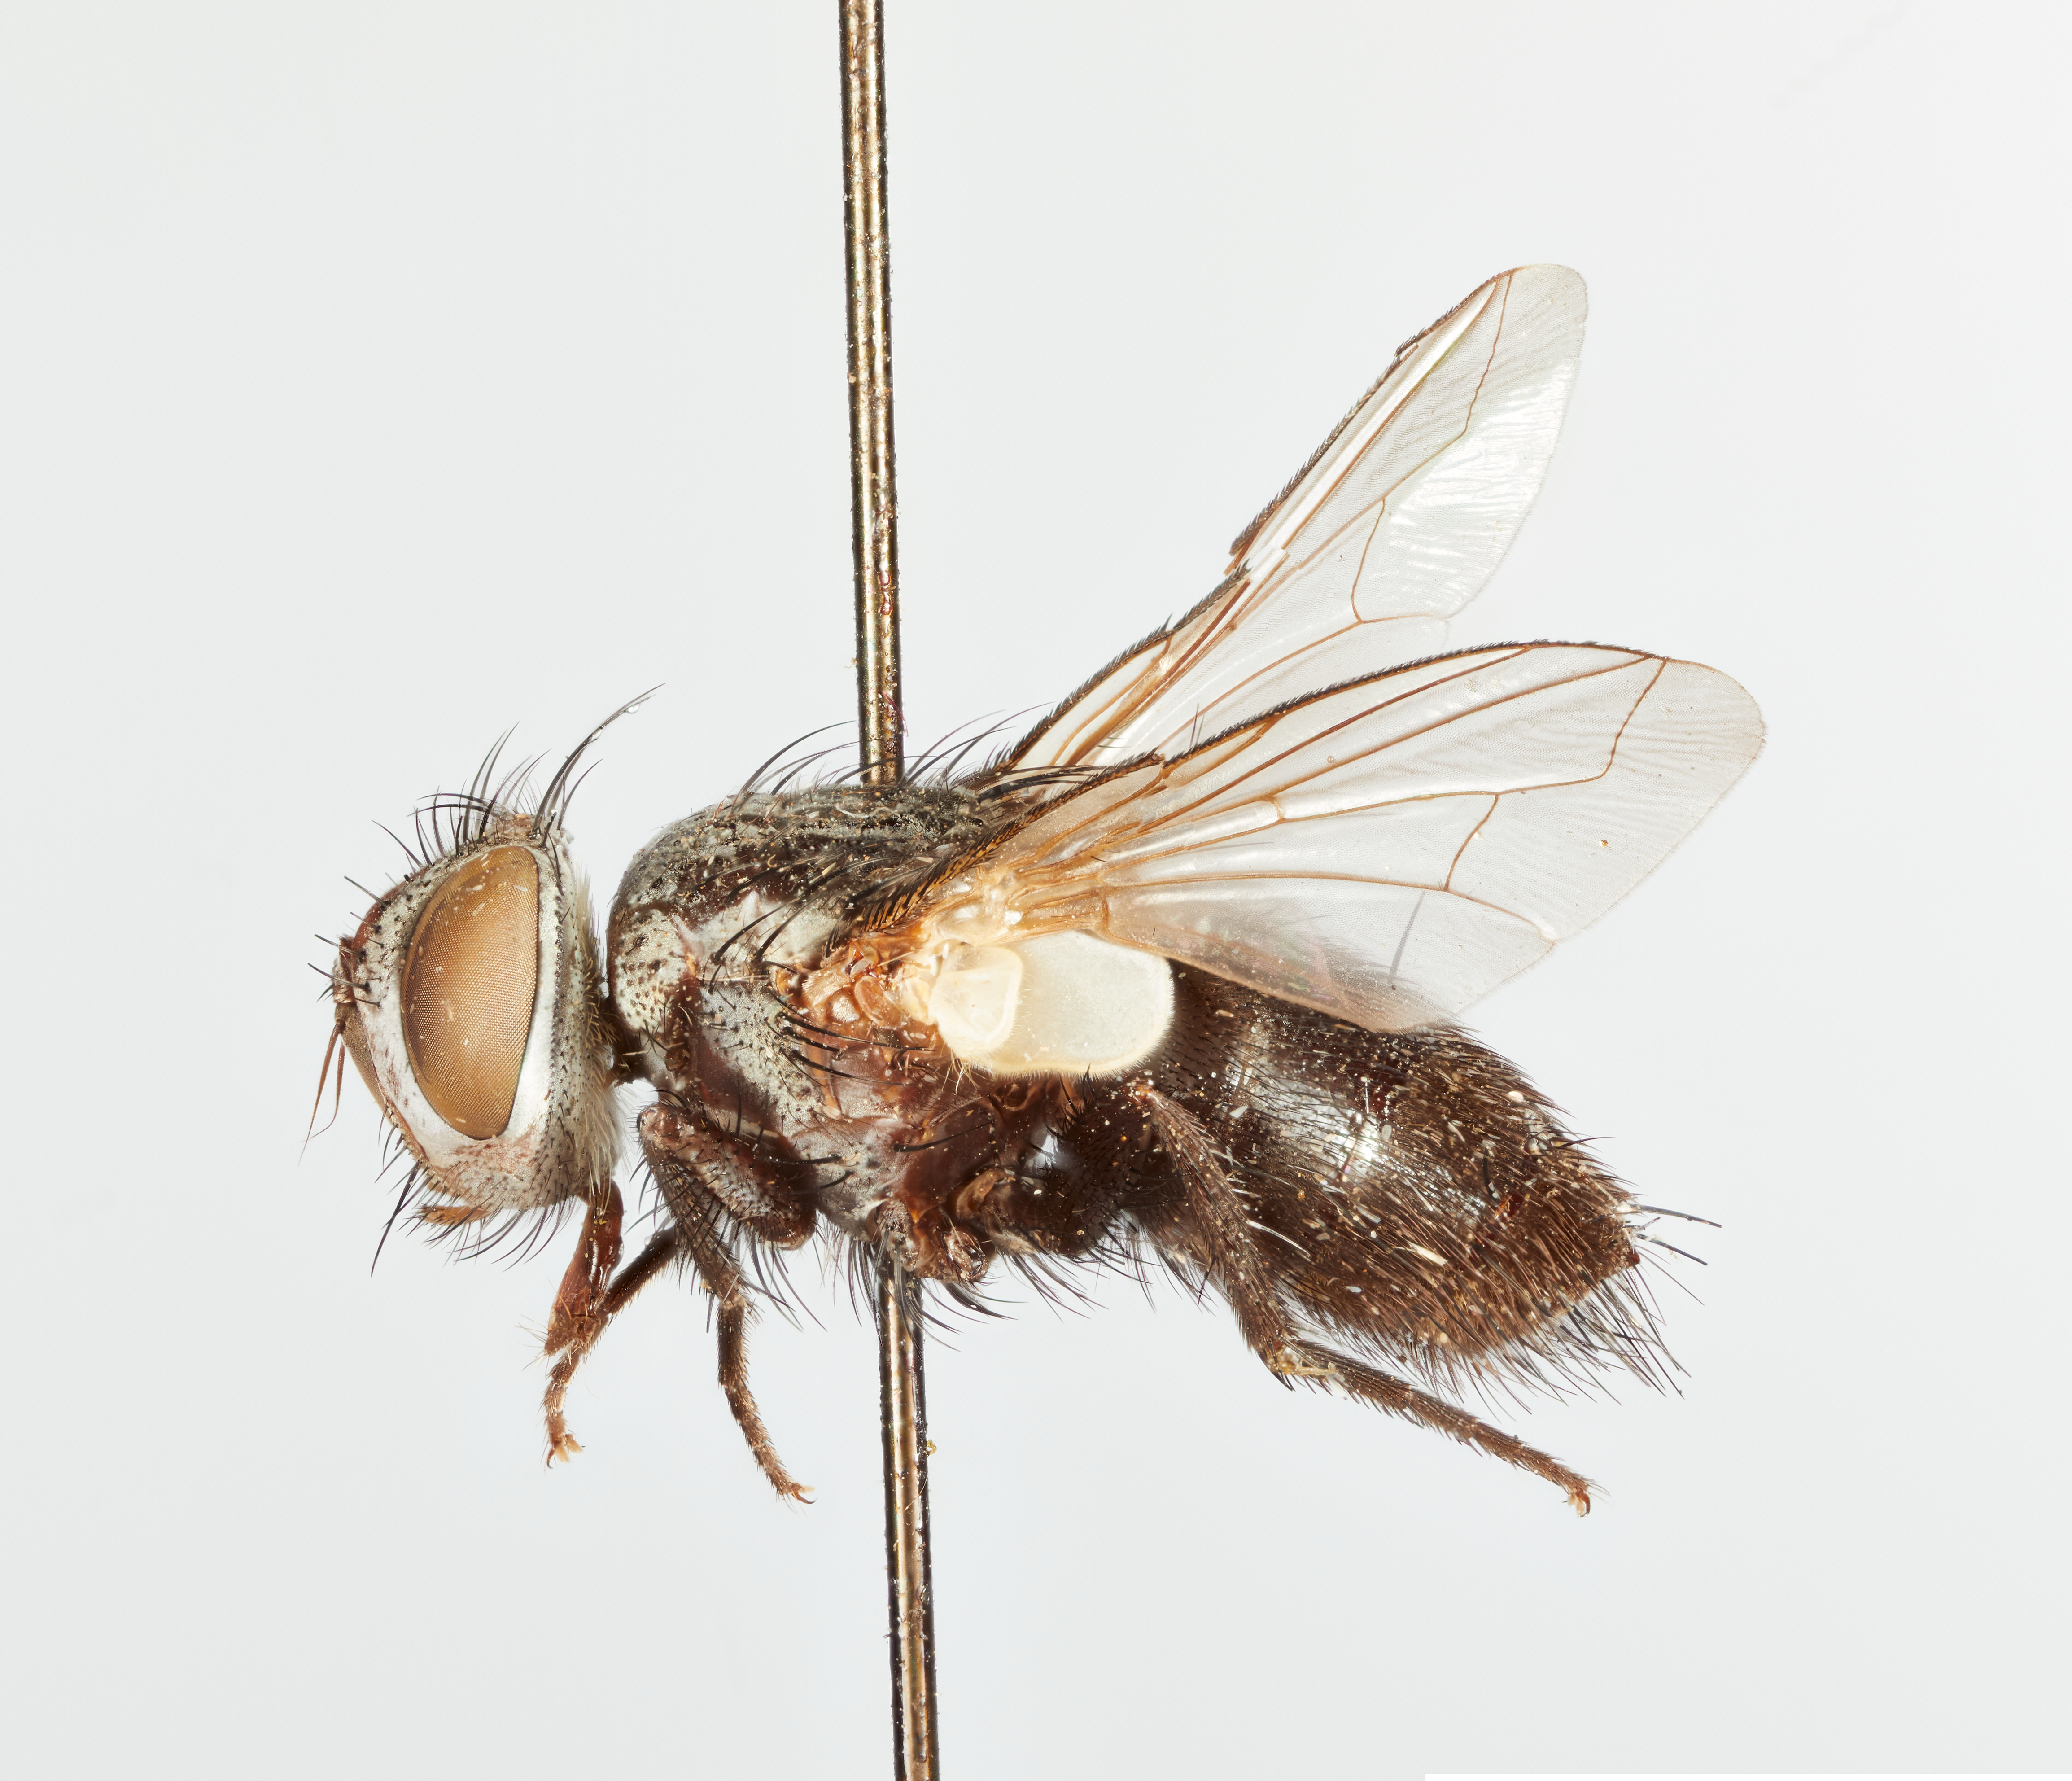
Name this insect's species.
Sturmia limata
